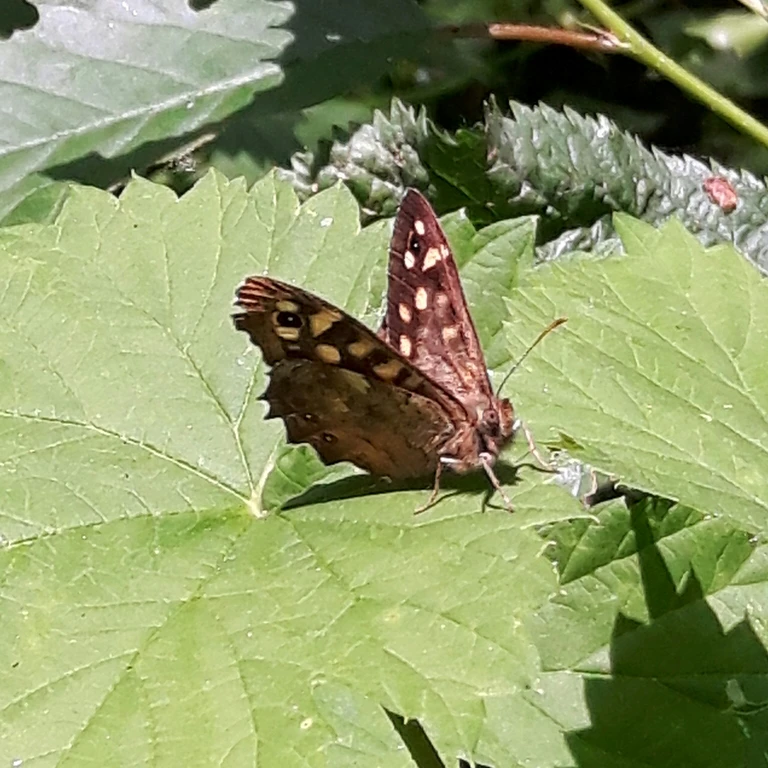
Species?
Pararge aegeria
